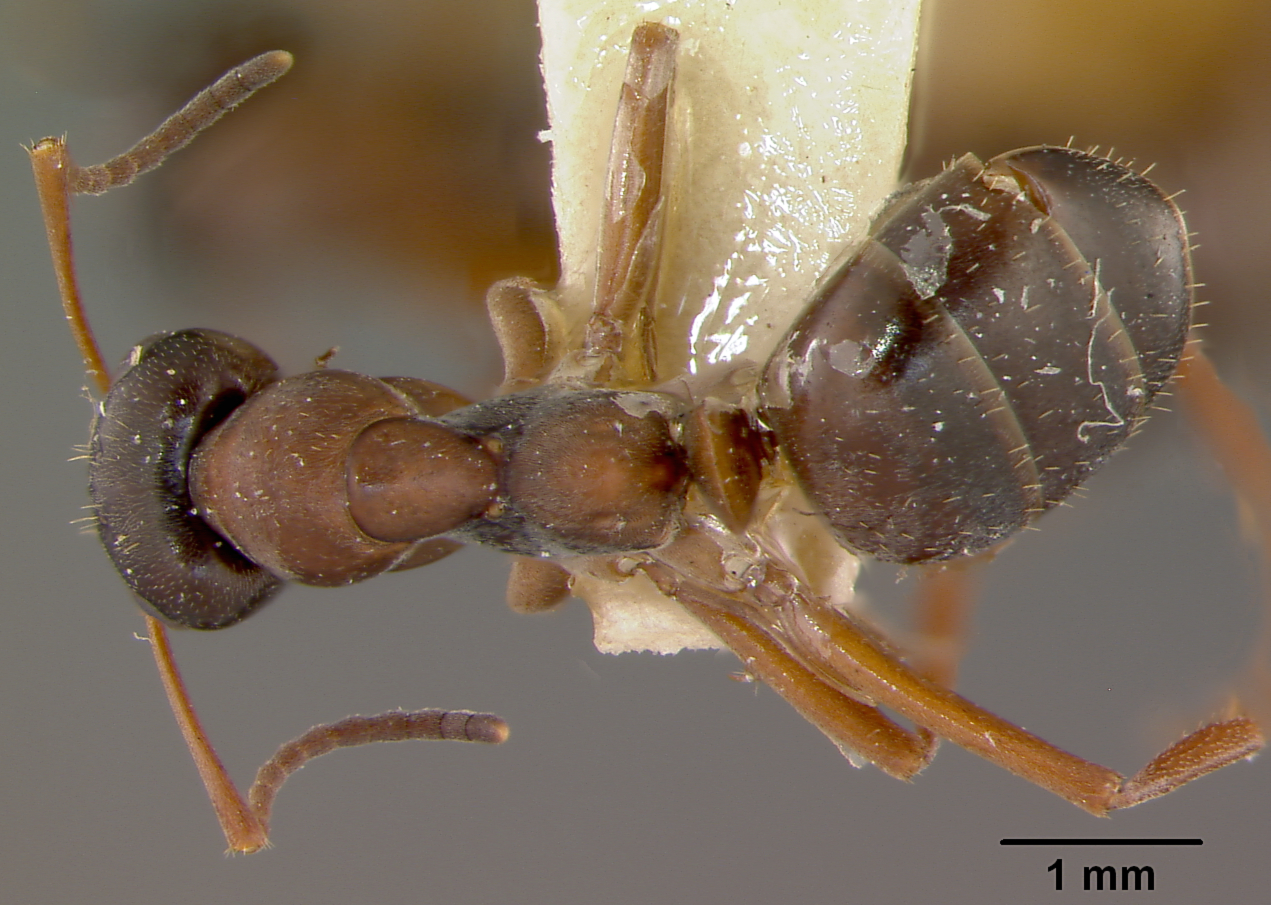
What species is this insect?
Formica hewitti
